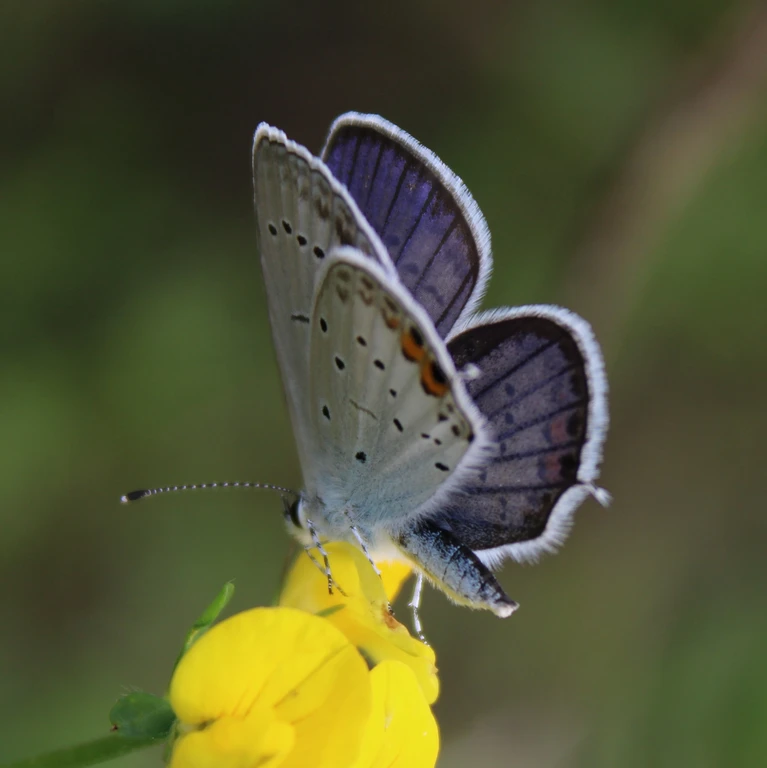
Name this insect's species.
Cupido argiades (also Elkalyce argiades)
